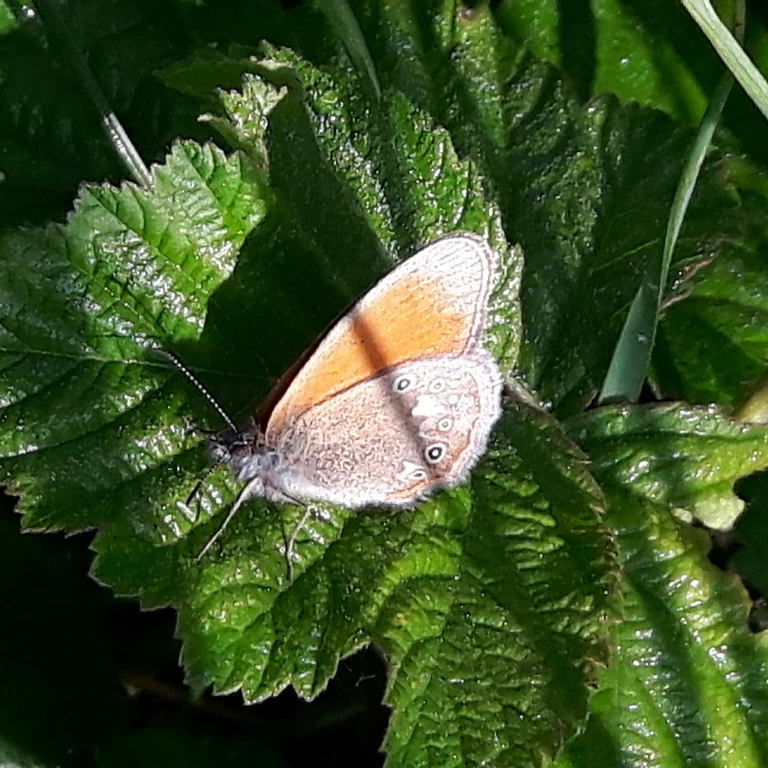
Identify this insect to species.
Coenonympha glycerion (also Coenonympha iphis)
